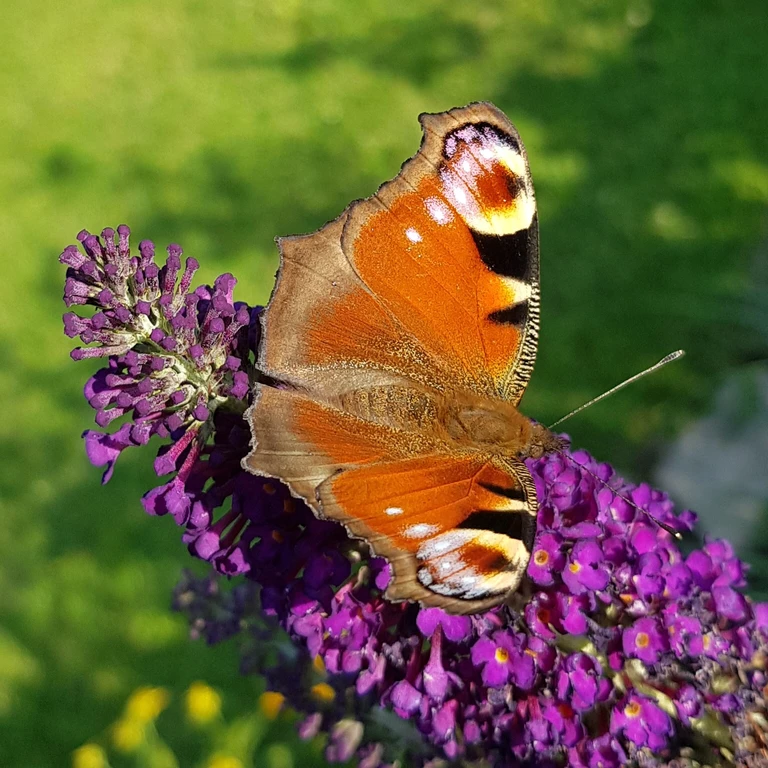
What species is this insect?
Aglais io
